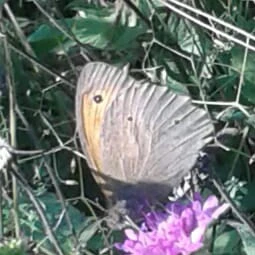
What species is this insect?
Maniola jurtina
